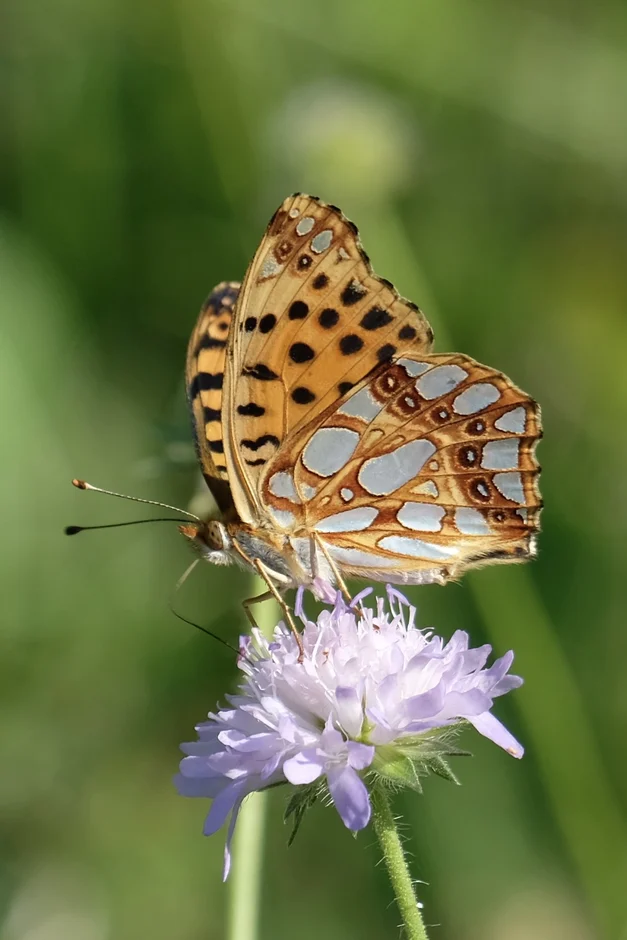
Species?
Issoria lathonia
